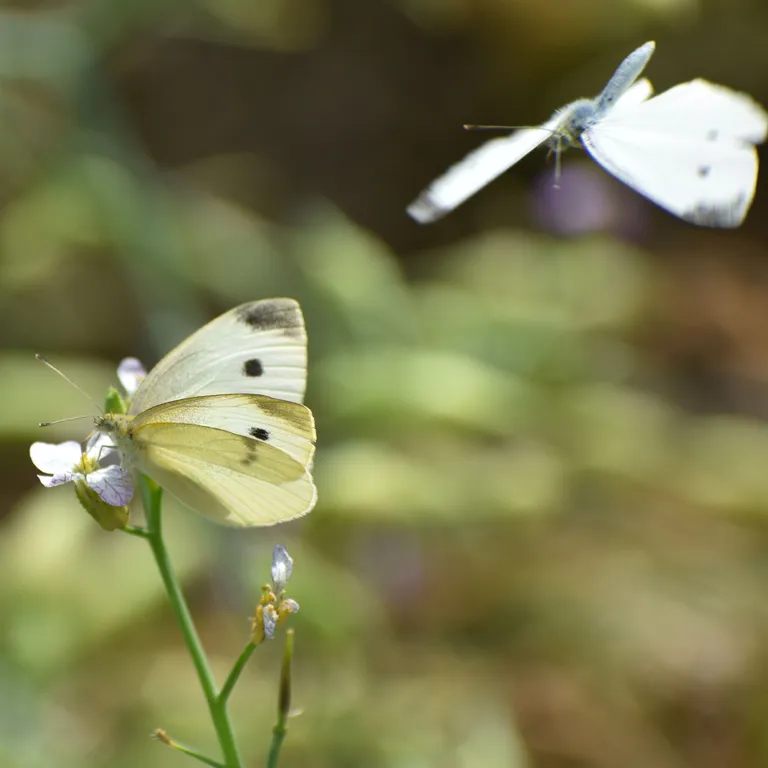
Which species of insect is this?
Pieris rapae
